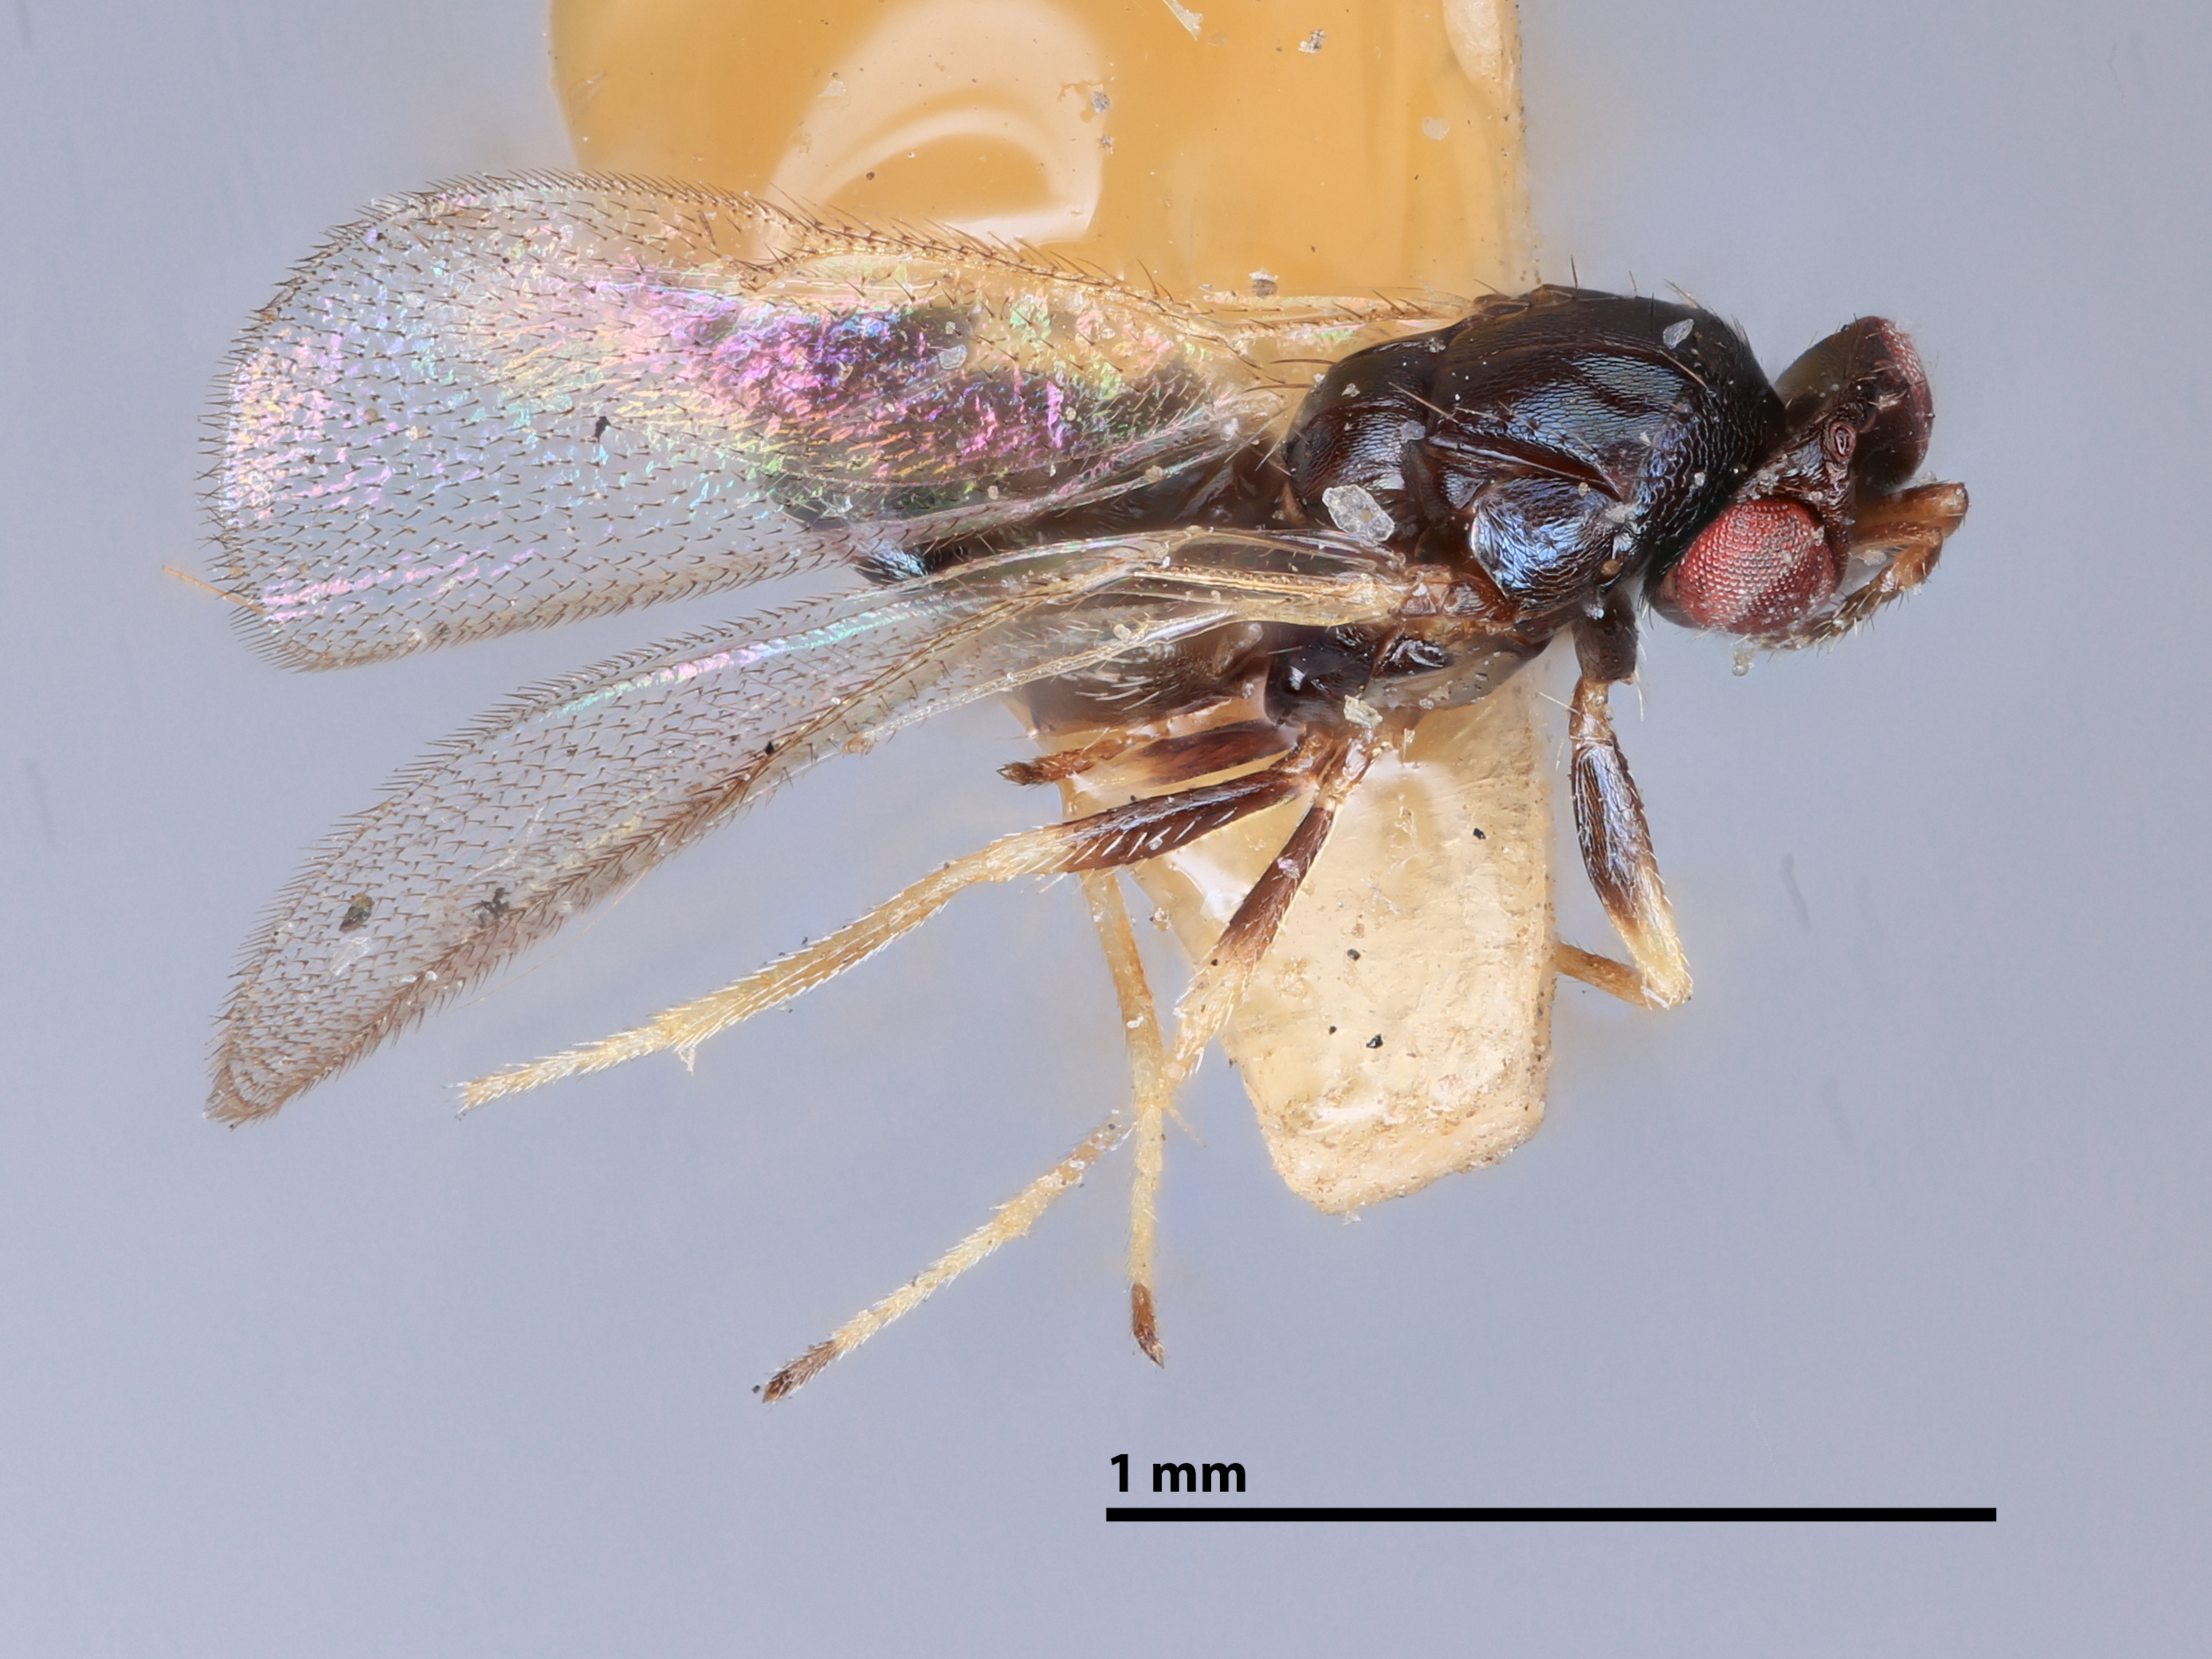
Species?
Tetrastichus faustus
